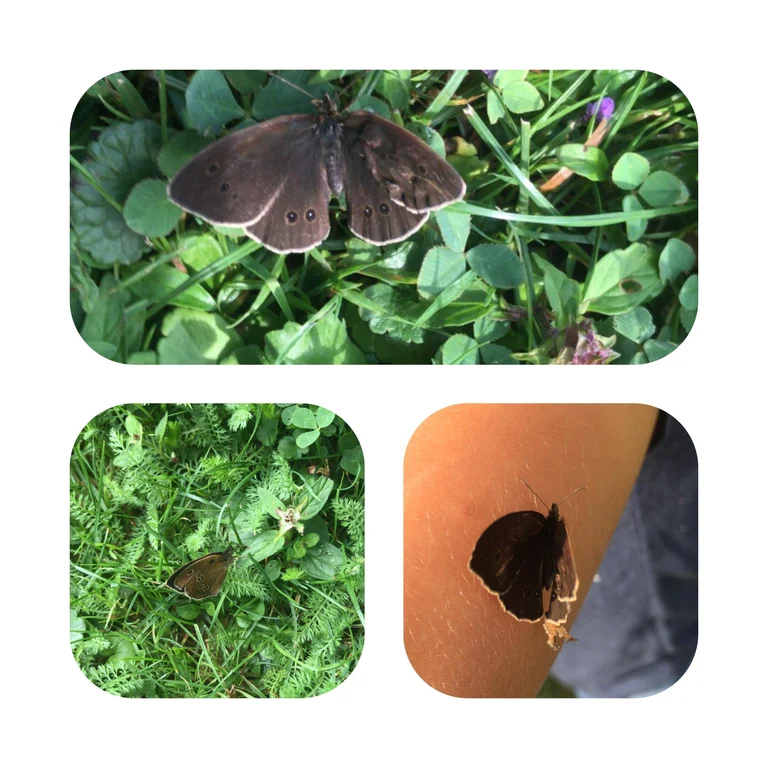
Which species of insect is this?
Aphantopus hyperantus
